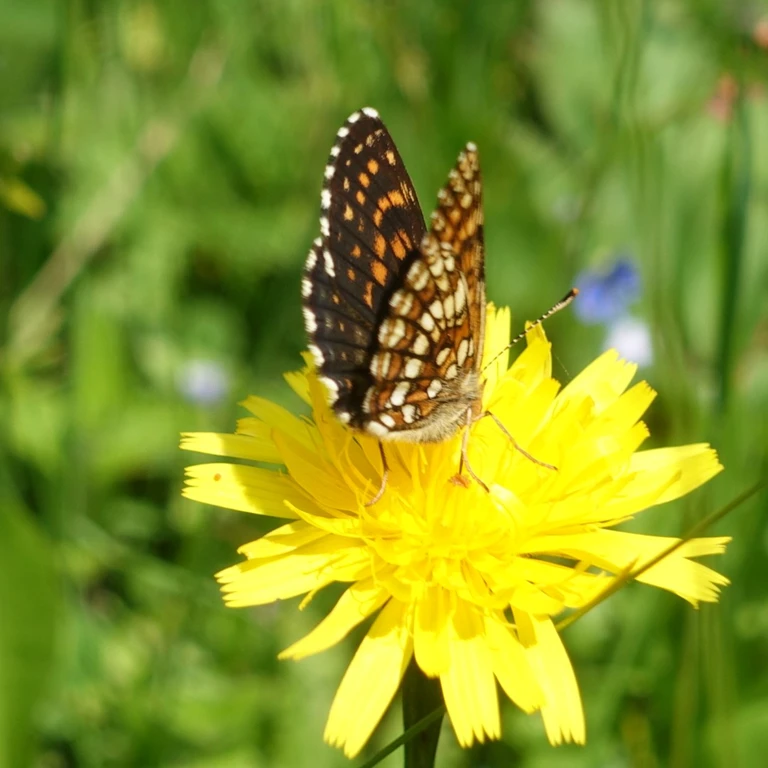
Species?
Melitaea diamina
